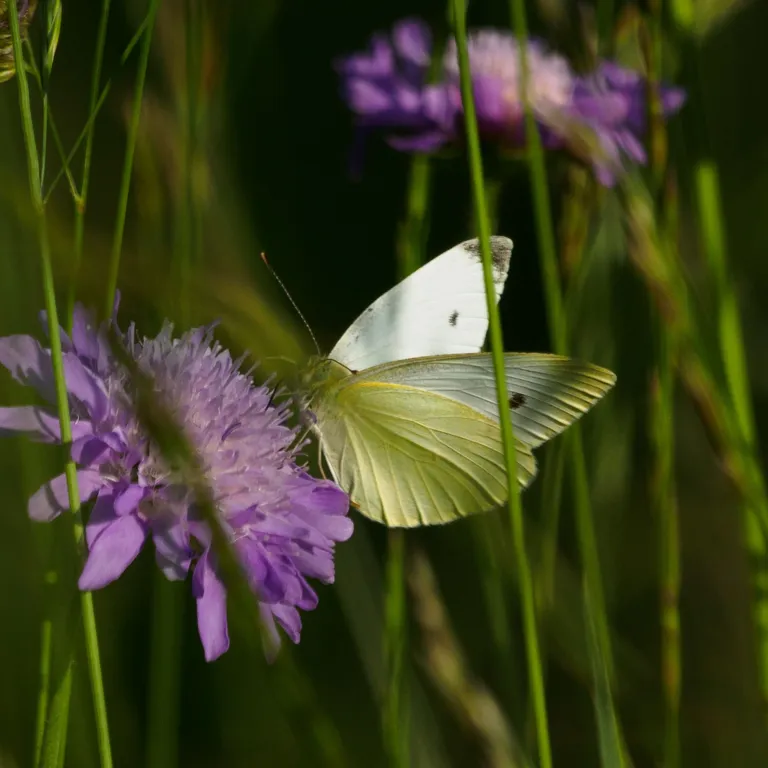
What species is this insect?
Pieris rapae
